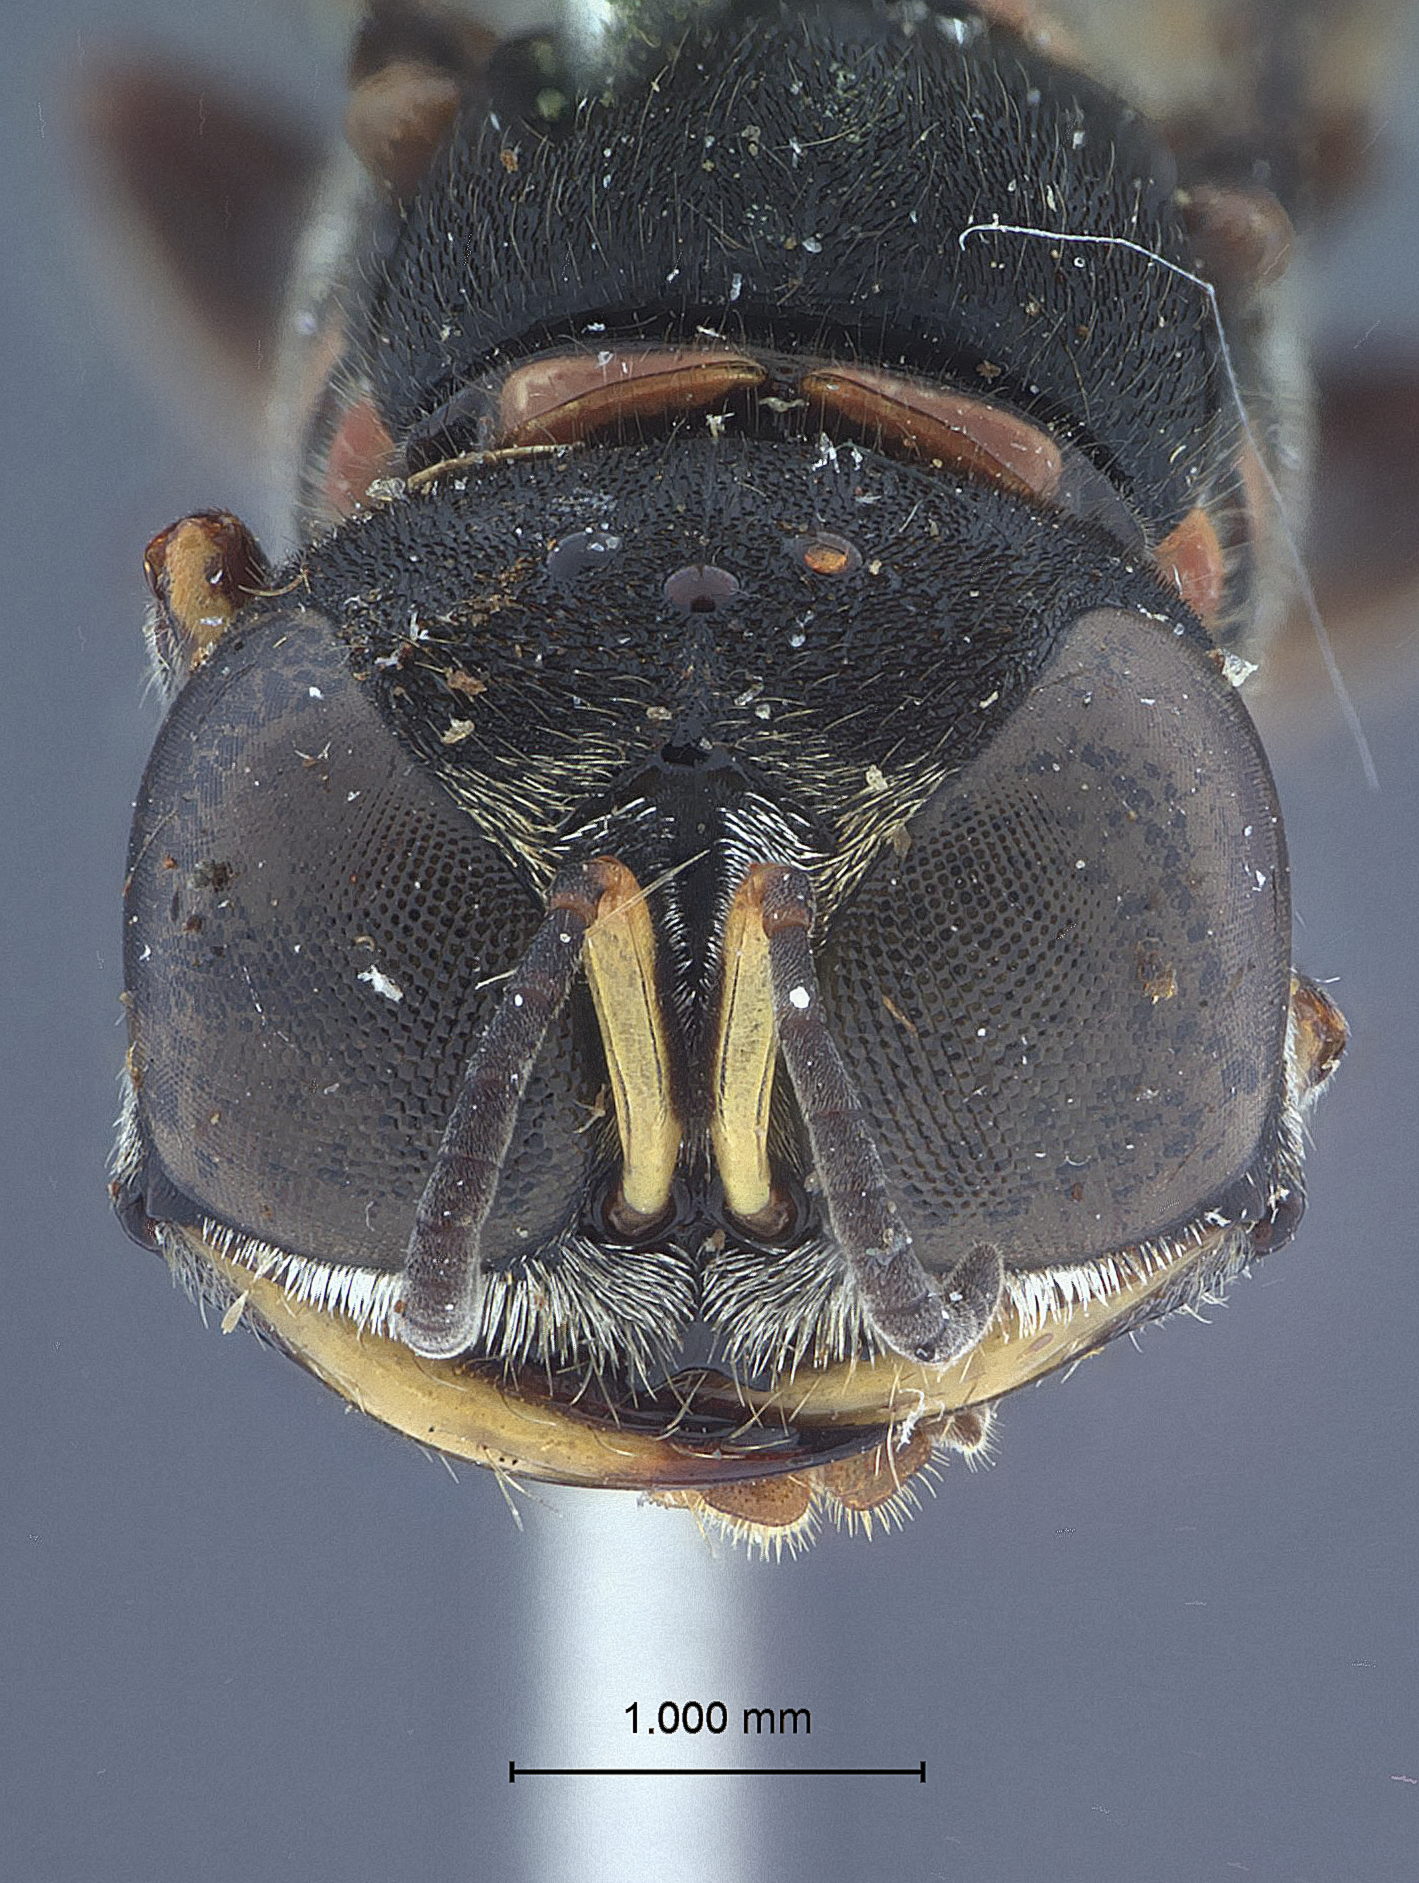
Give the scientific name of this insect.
Dasyproctus sandakanus
